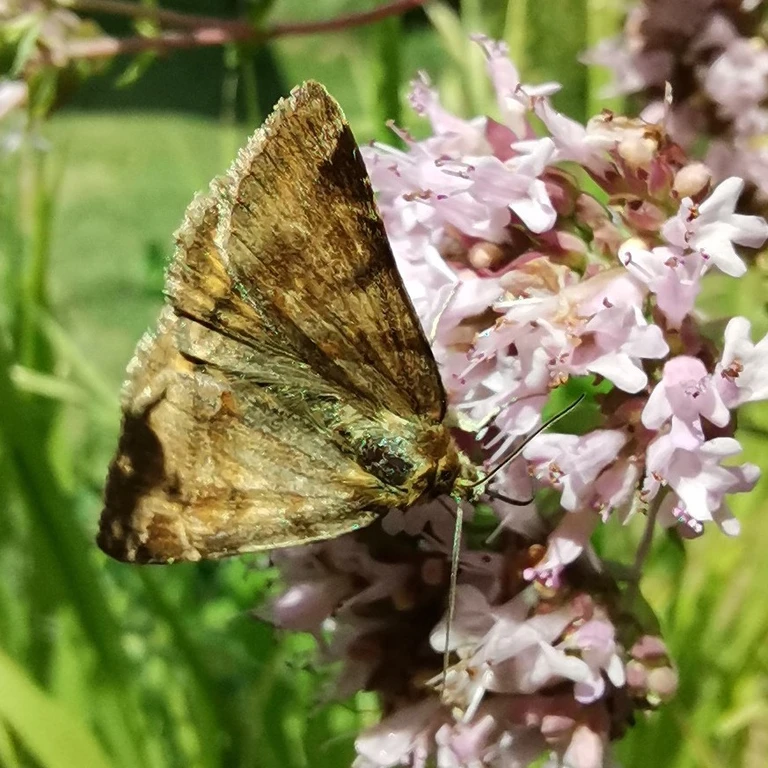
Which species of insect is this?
Euclidia glyphica
